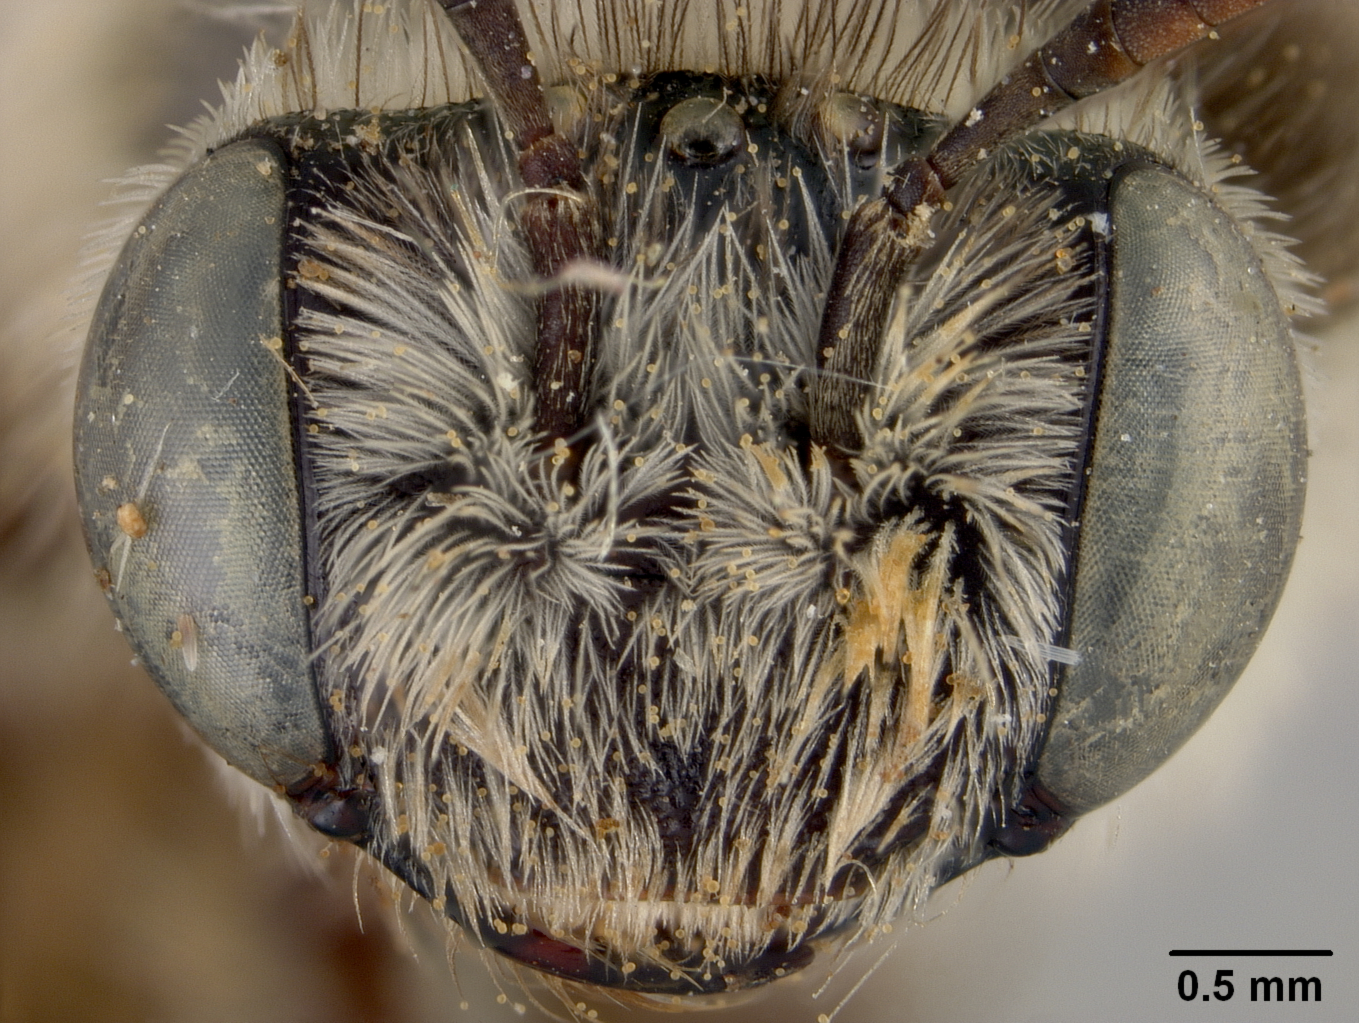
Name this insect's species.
Melissodes grindeliae
